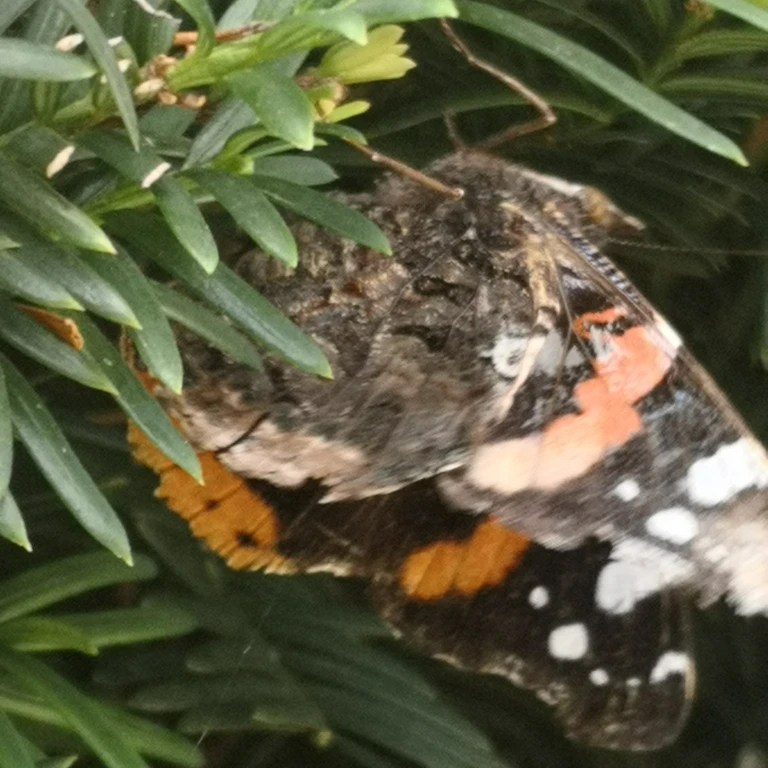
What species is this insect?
Vanessa atalanta
